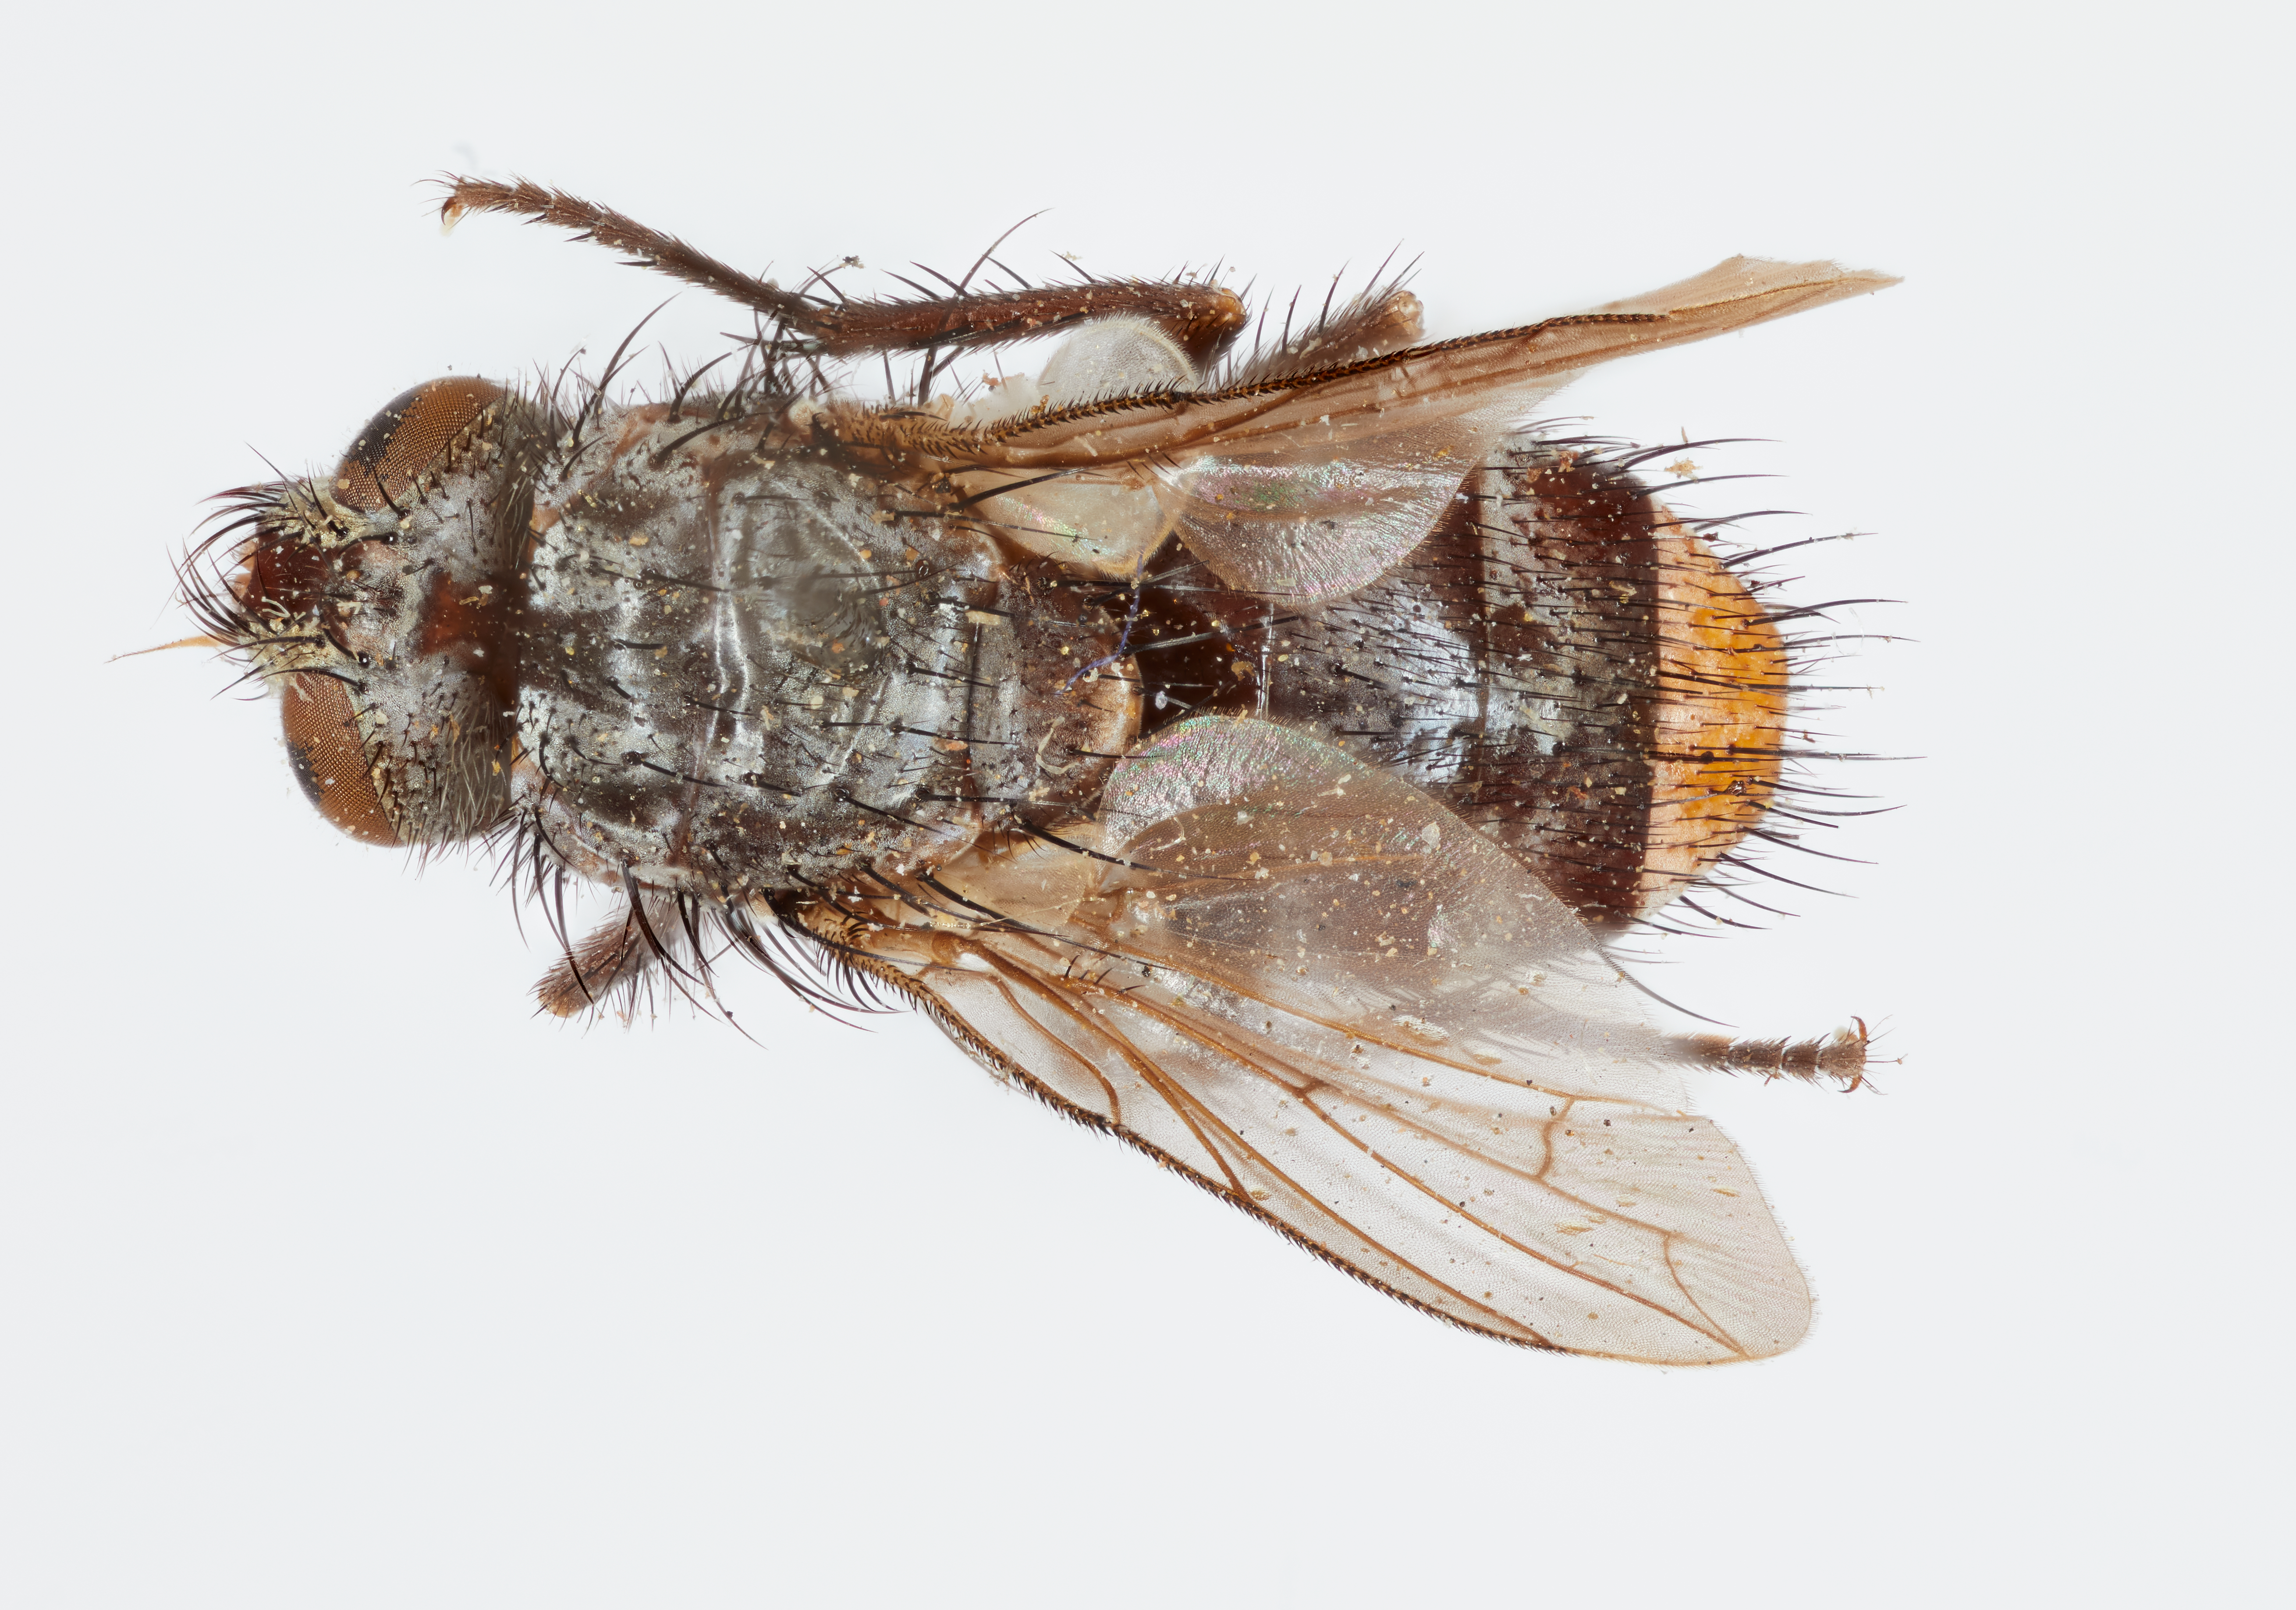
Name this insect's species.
Eulasiona setigena
